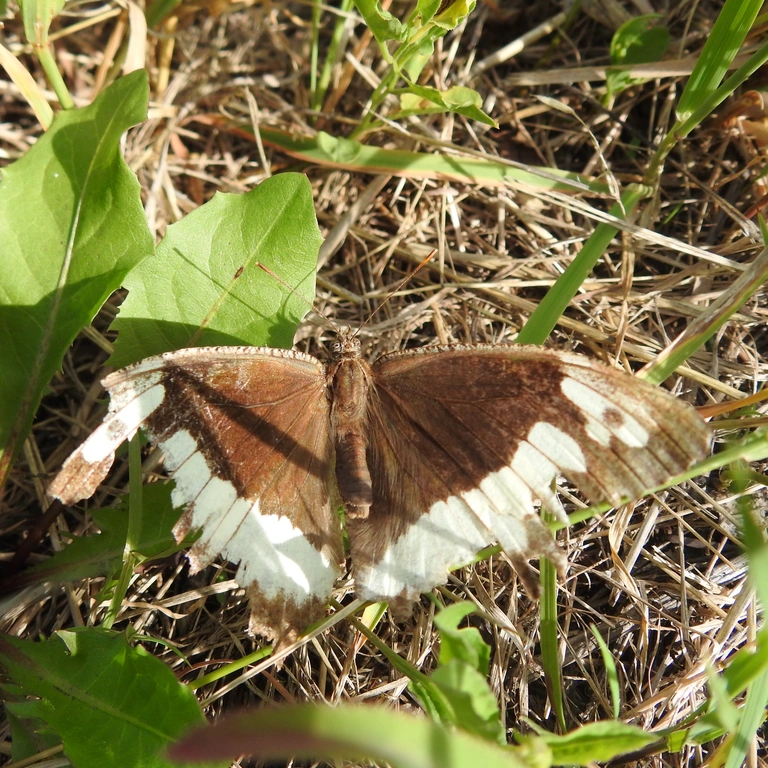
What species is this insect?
Brintesia circe
